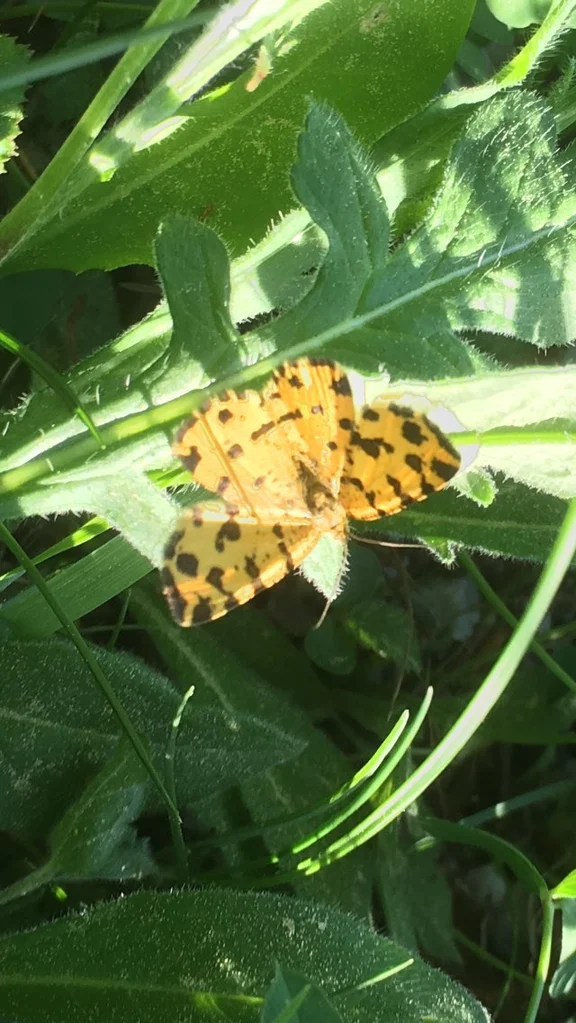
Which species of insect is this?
Pseudopanthera macularia
